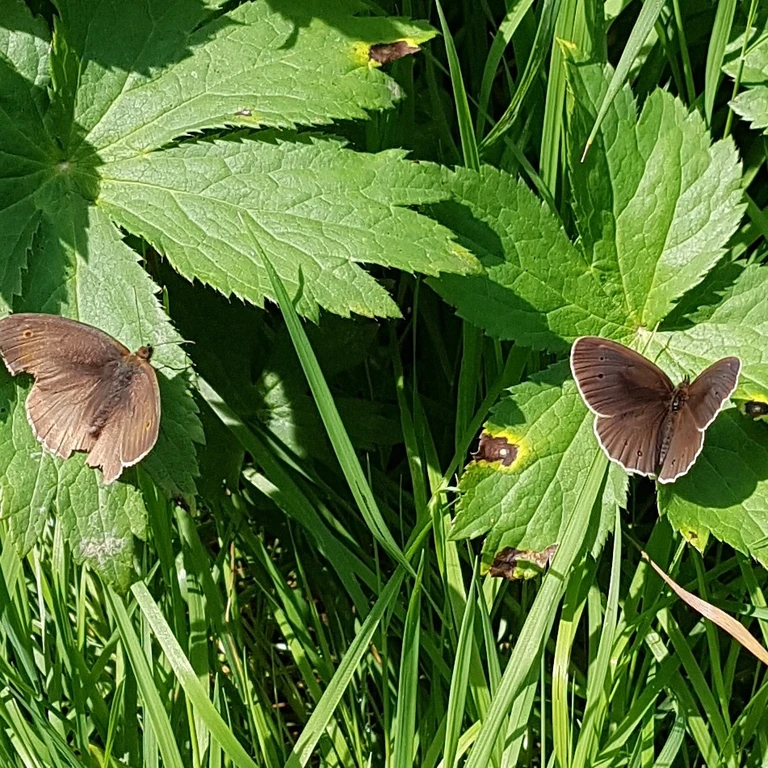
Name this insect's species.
Aphantopus hyperantus
